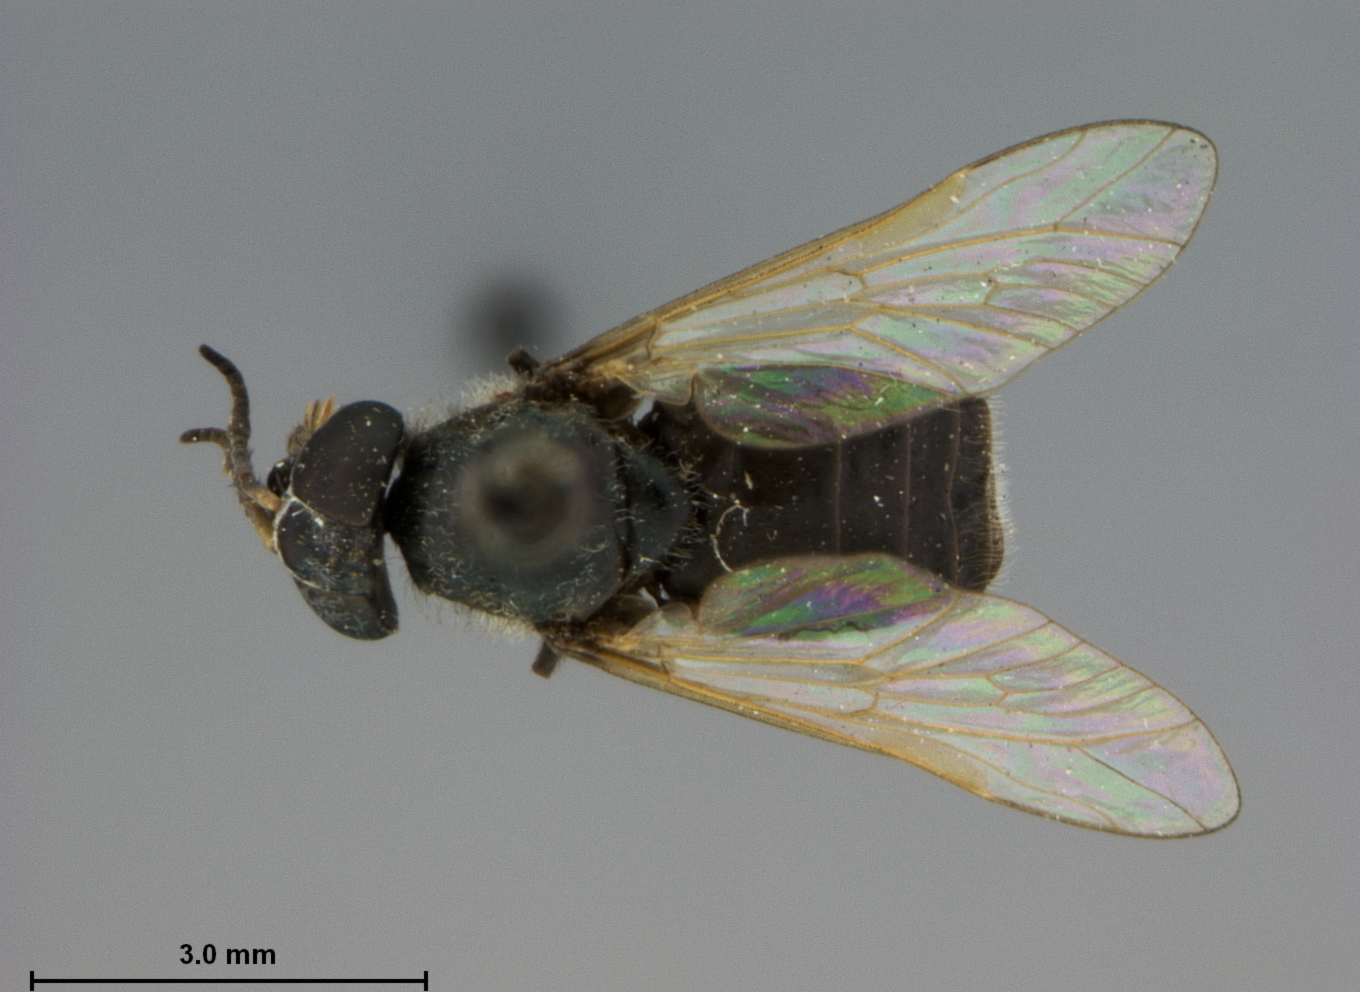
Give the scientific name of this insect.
Chrysops hyalinus (also Chrysops vitripennis)
